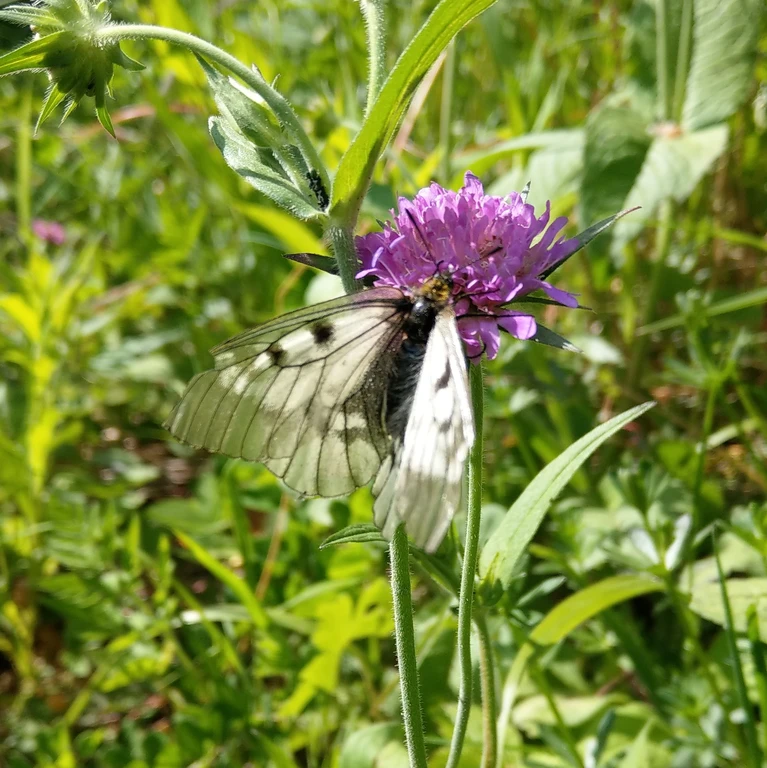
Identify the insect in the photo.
Parnassius mnemosyne
